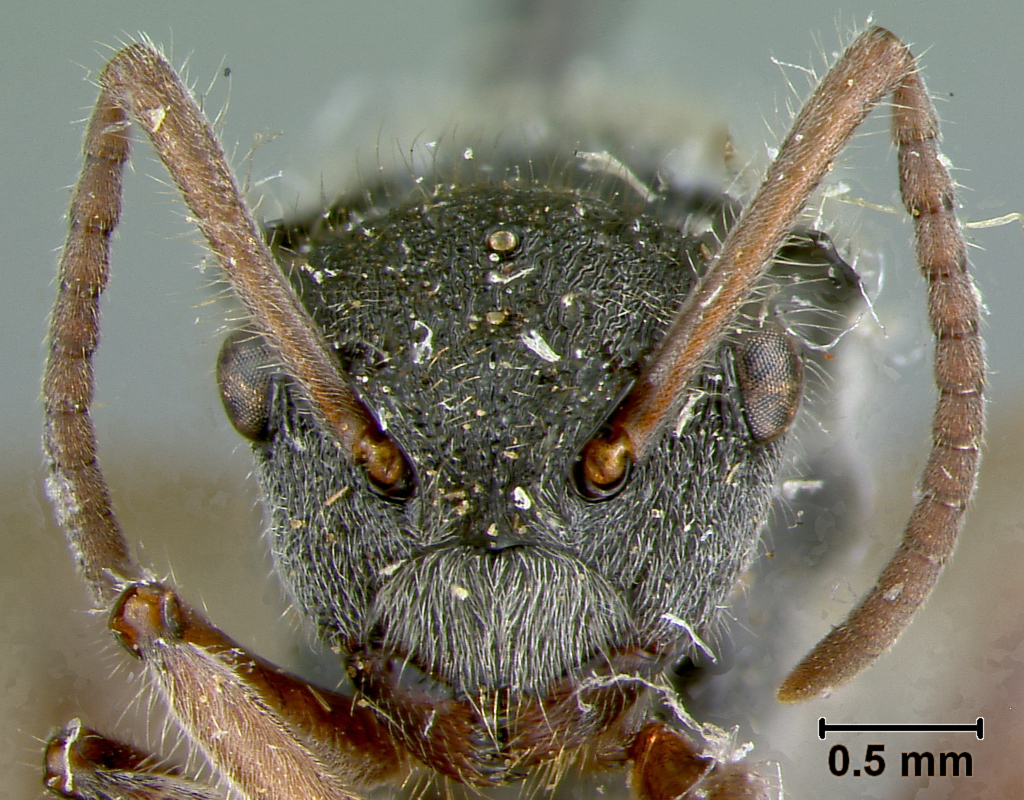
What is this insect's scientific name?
Polyrhachis cingula
